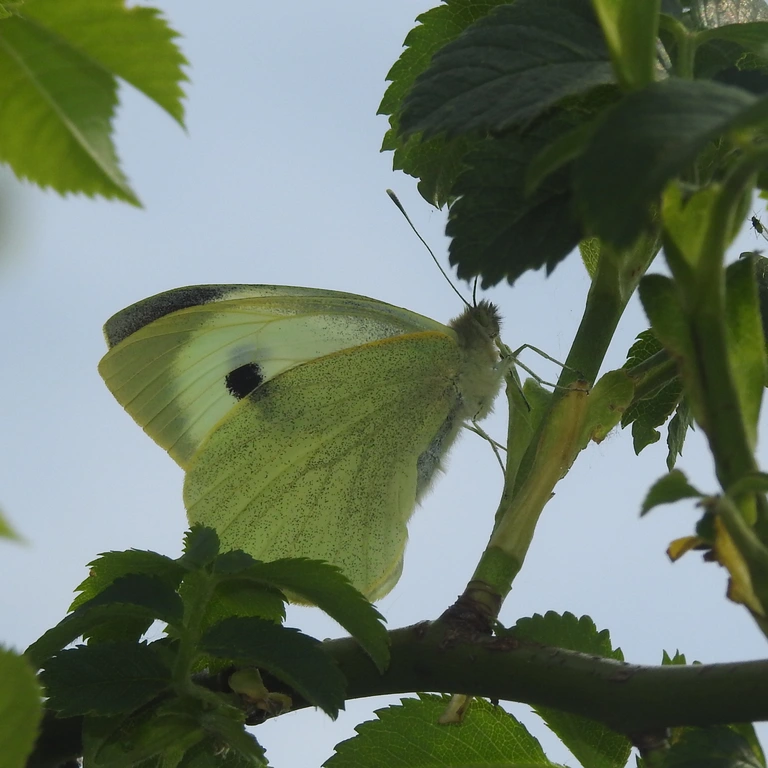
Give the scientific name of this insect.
Pieris brassicae
